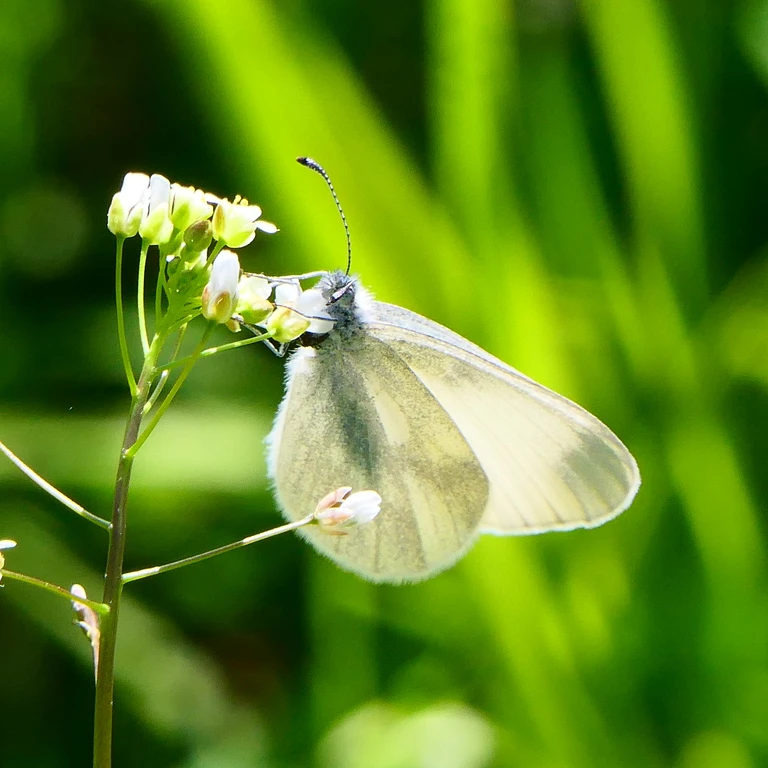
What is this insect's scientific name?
Leptidea sinapis/juvernica
